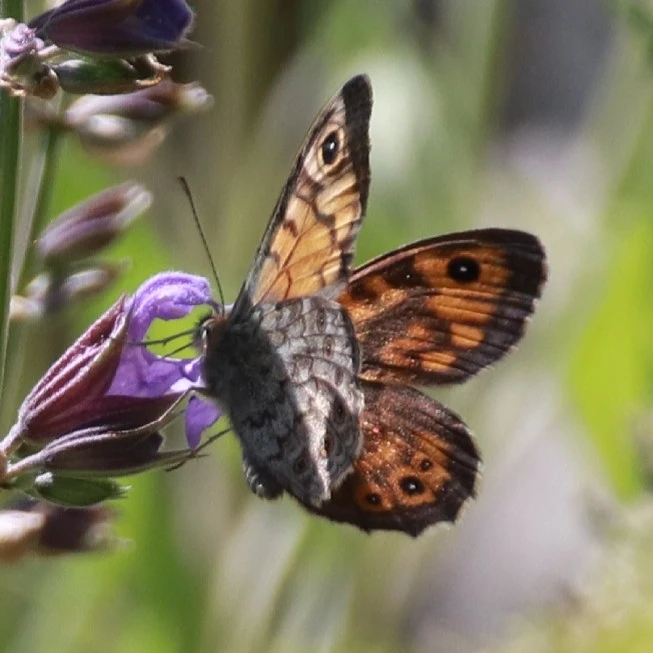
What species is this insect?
Lasiommata megera (also Pararge megera)
